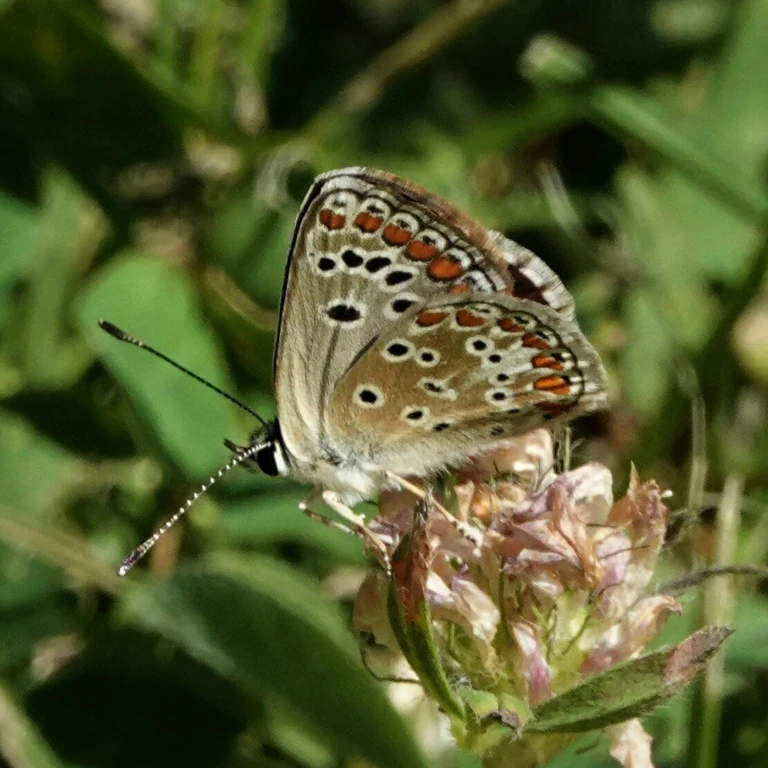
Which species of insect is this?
Aricia agestis/artaxerxes
